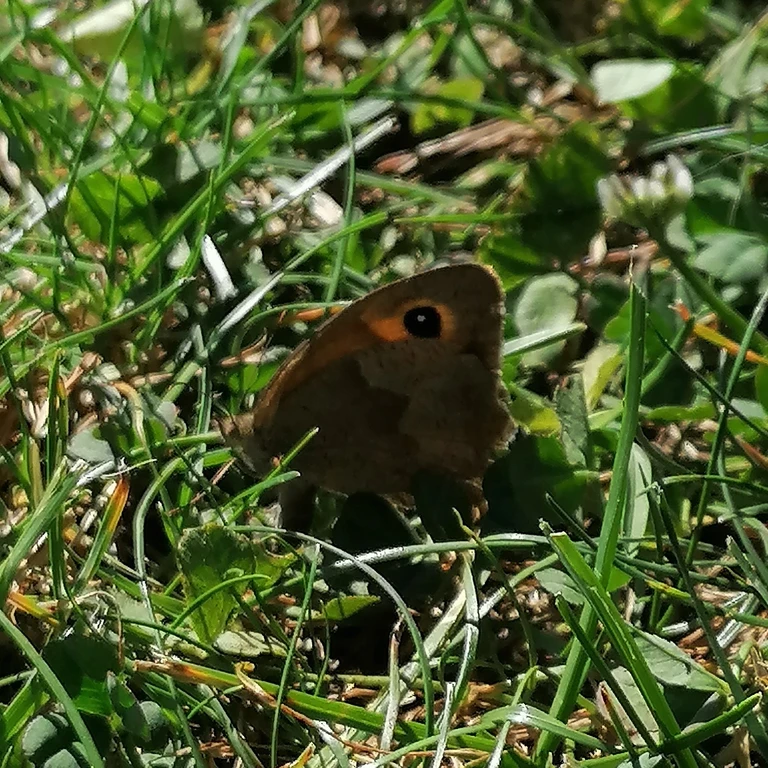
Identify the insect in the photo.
Maniola jurtina
